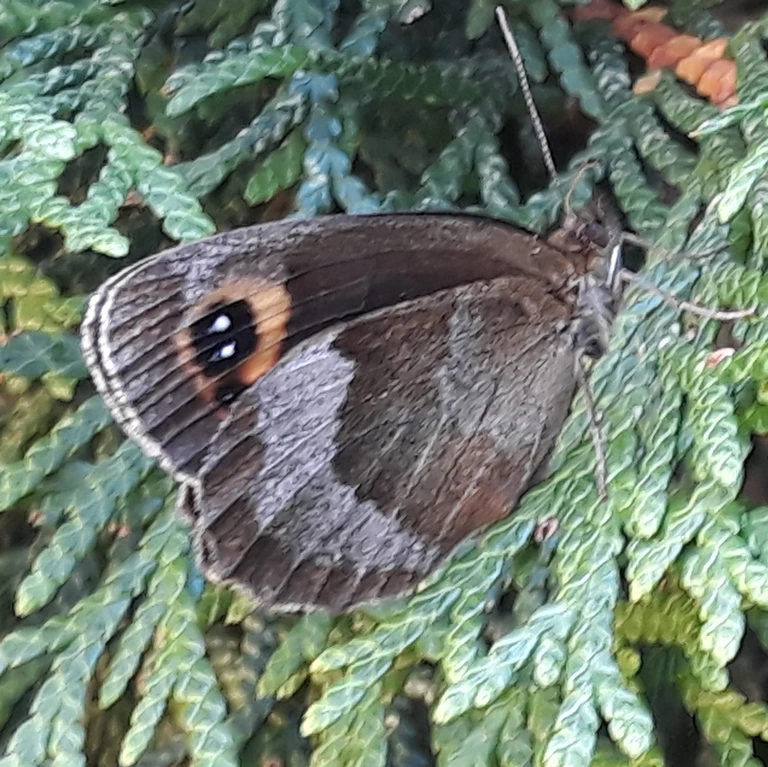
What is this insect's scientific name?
Erebia aethiops
